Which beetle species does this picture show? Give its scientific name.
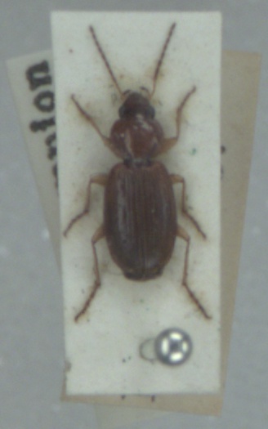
Olisthopus rotundatus
